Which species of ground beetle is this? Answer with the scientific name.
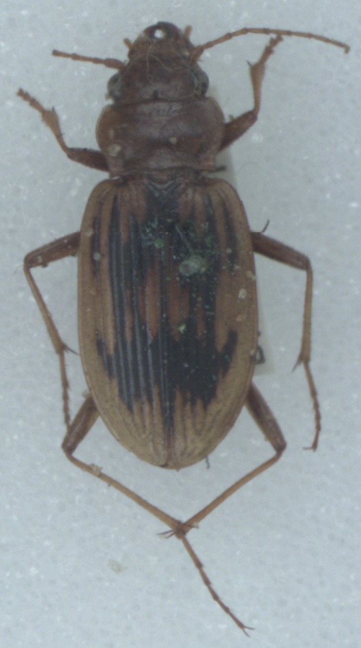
Nebria complanata
